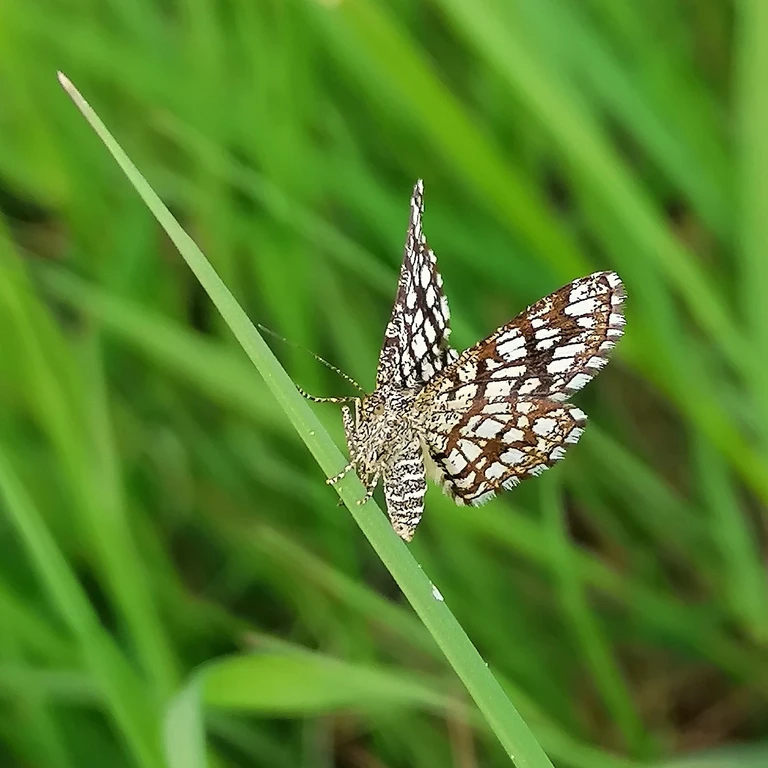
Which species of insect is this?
Chiasmia clathrata
